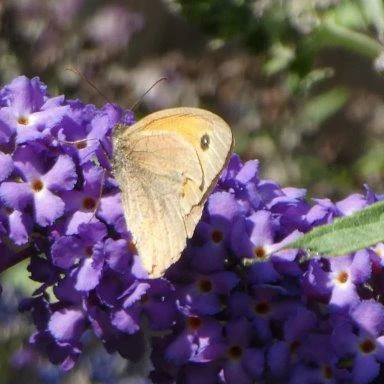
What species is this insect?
Maniola jurtina
